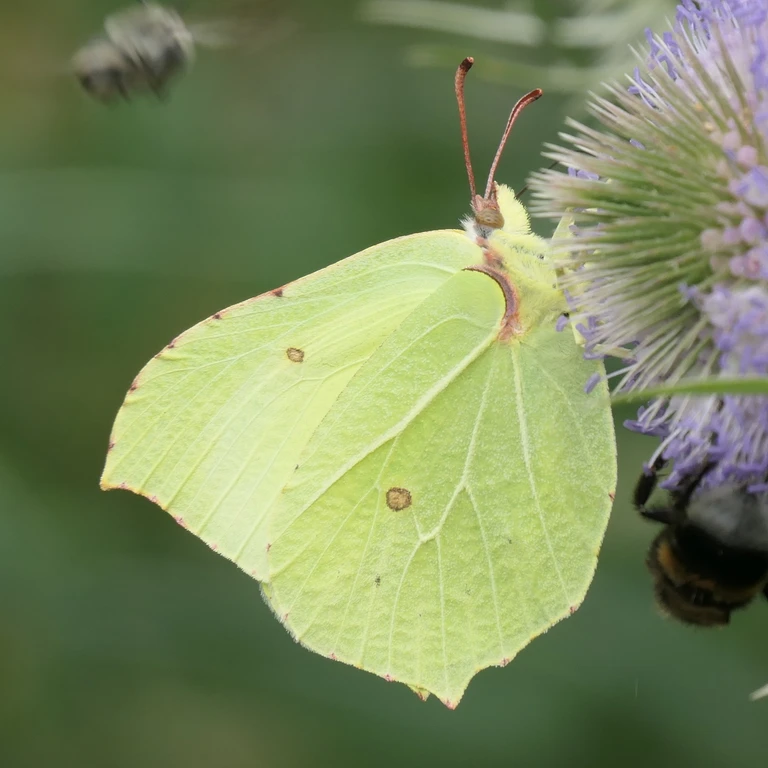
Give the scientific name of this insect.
Gonepteryx rhamni
